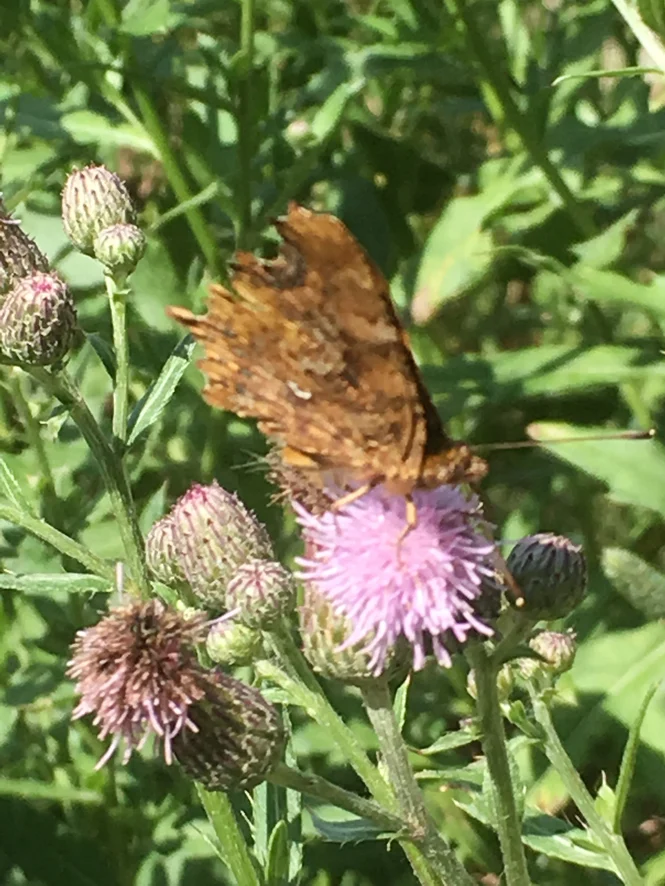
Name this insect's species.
Polygonia c-album
